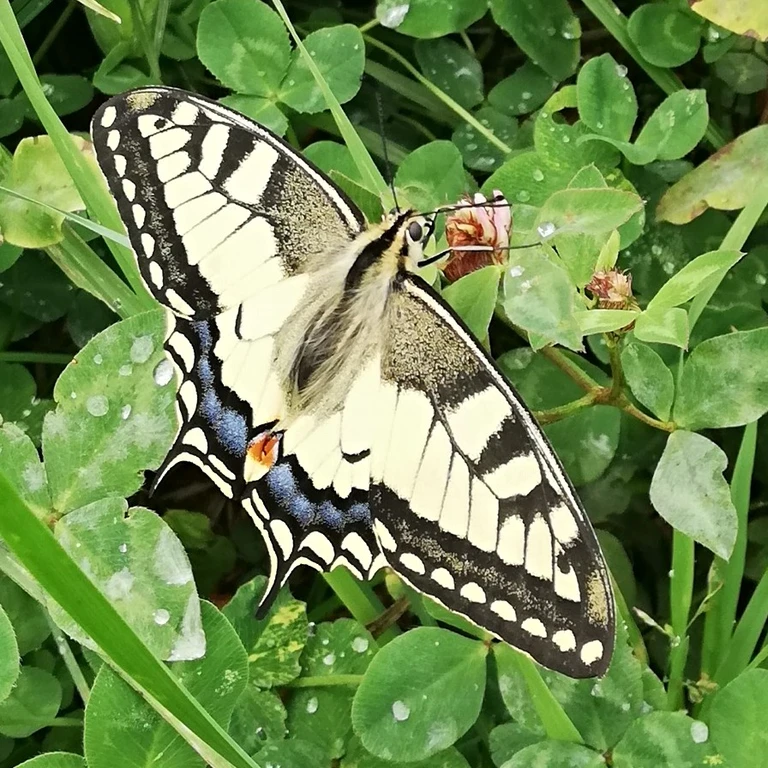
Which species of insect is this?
Papilio machaon
